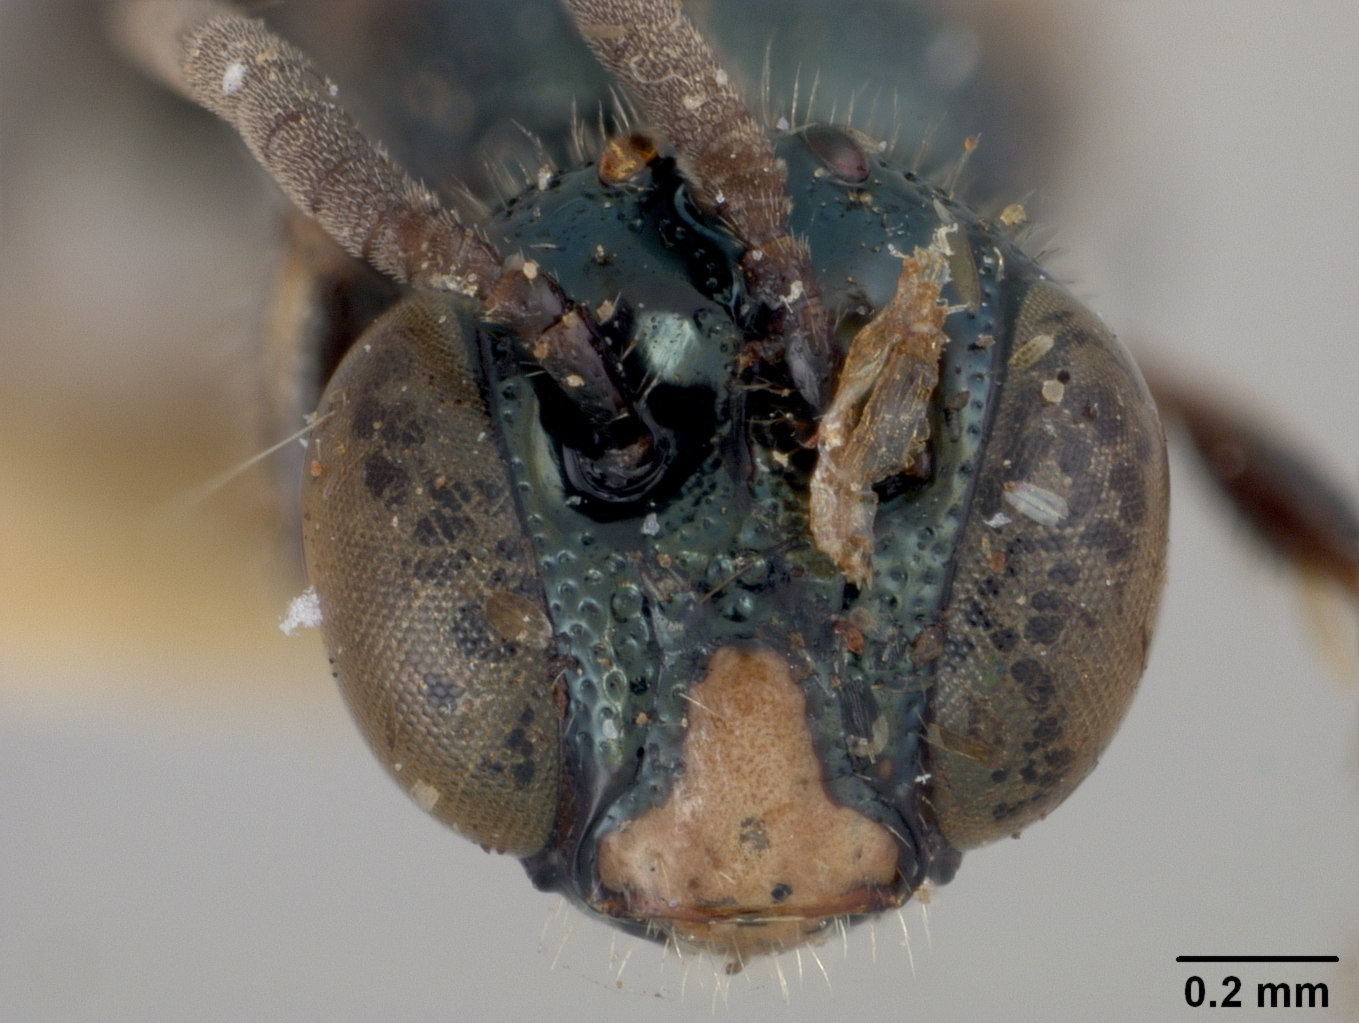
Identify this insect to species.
Ceratina bakeri
